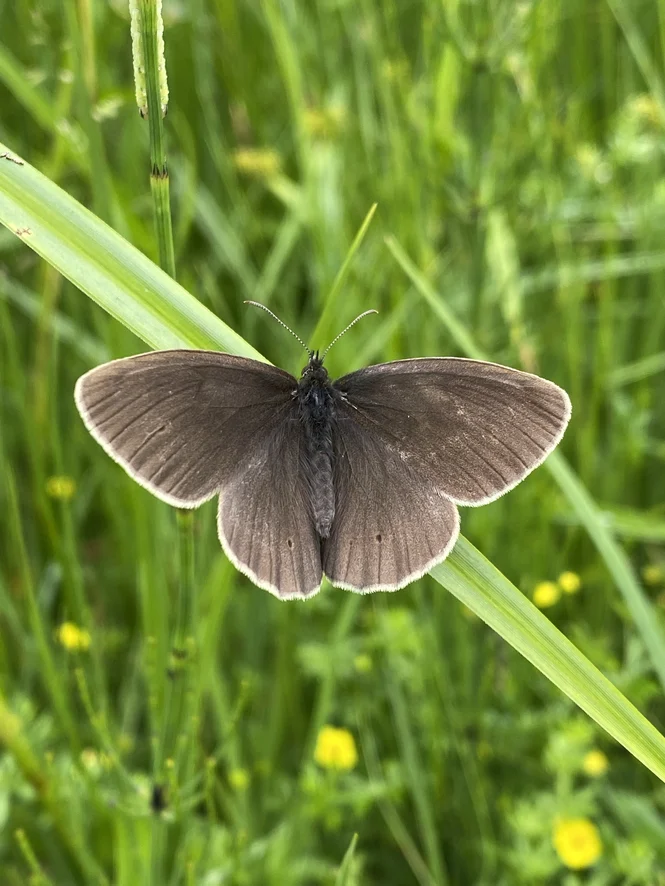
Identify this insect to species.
Aphantopus hyperantus
